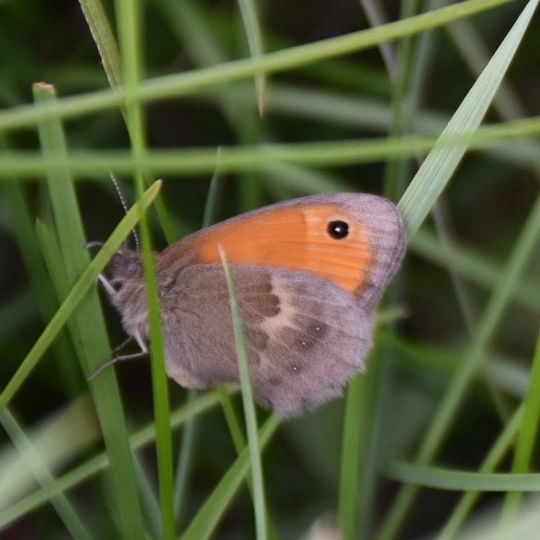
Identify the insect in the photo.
Coenonympha pamphilus
